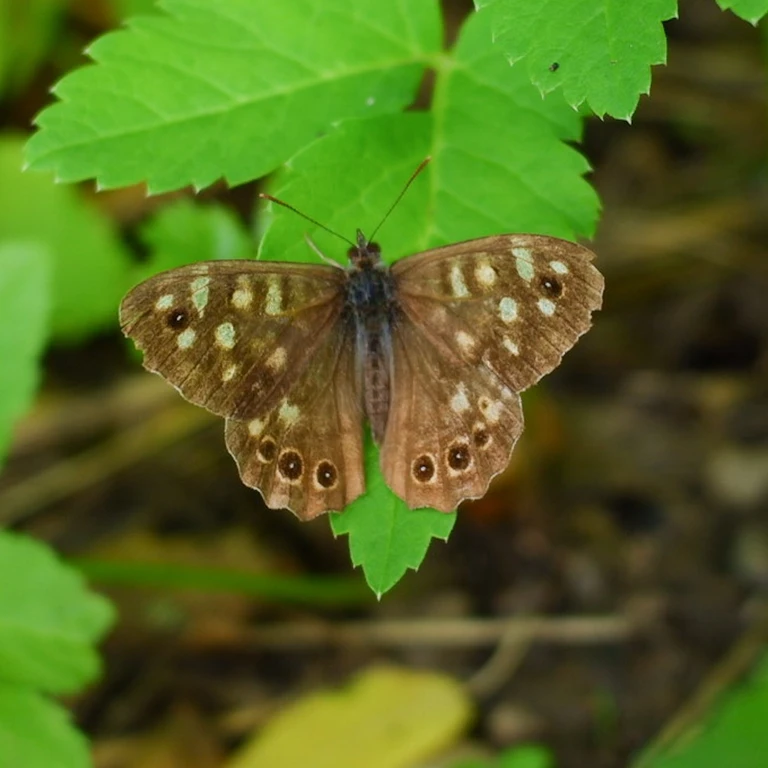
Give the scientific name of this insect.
Pararge aegeria
